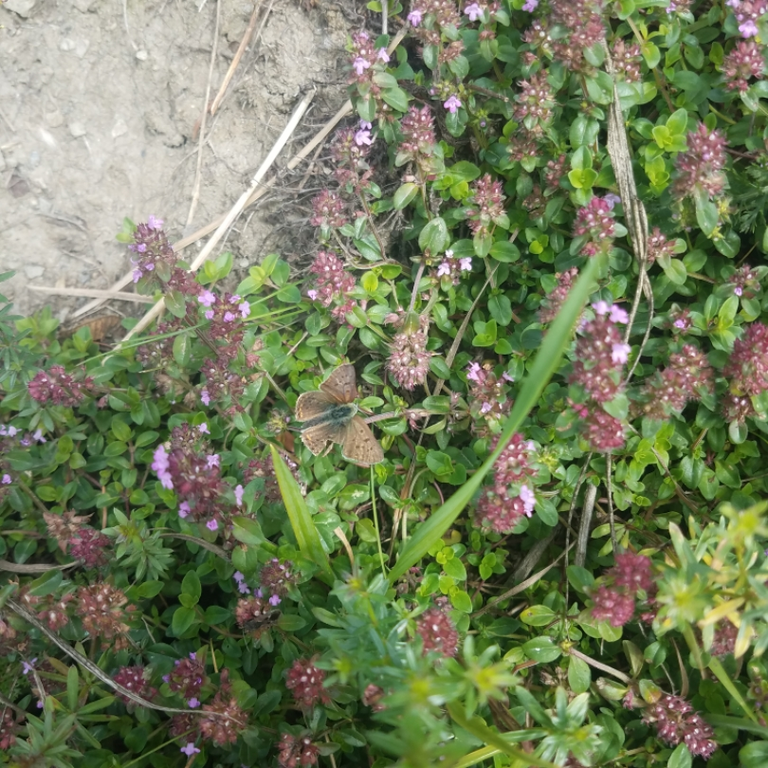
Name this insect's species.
Lycaena tityrus (also Loweia tityrus)
